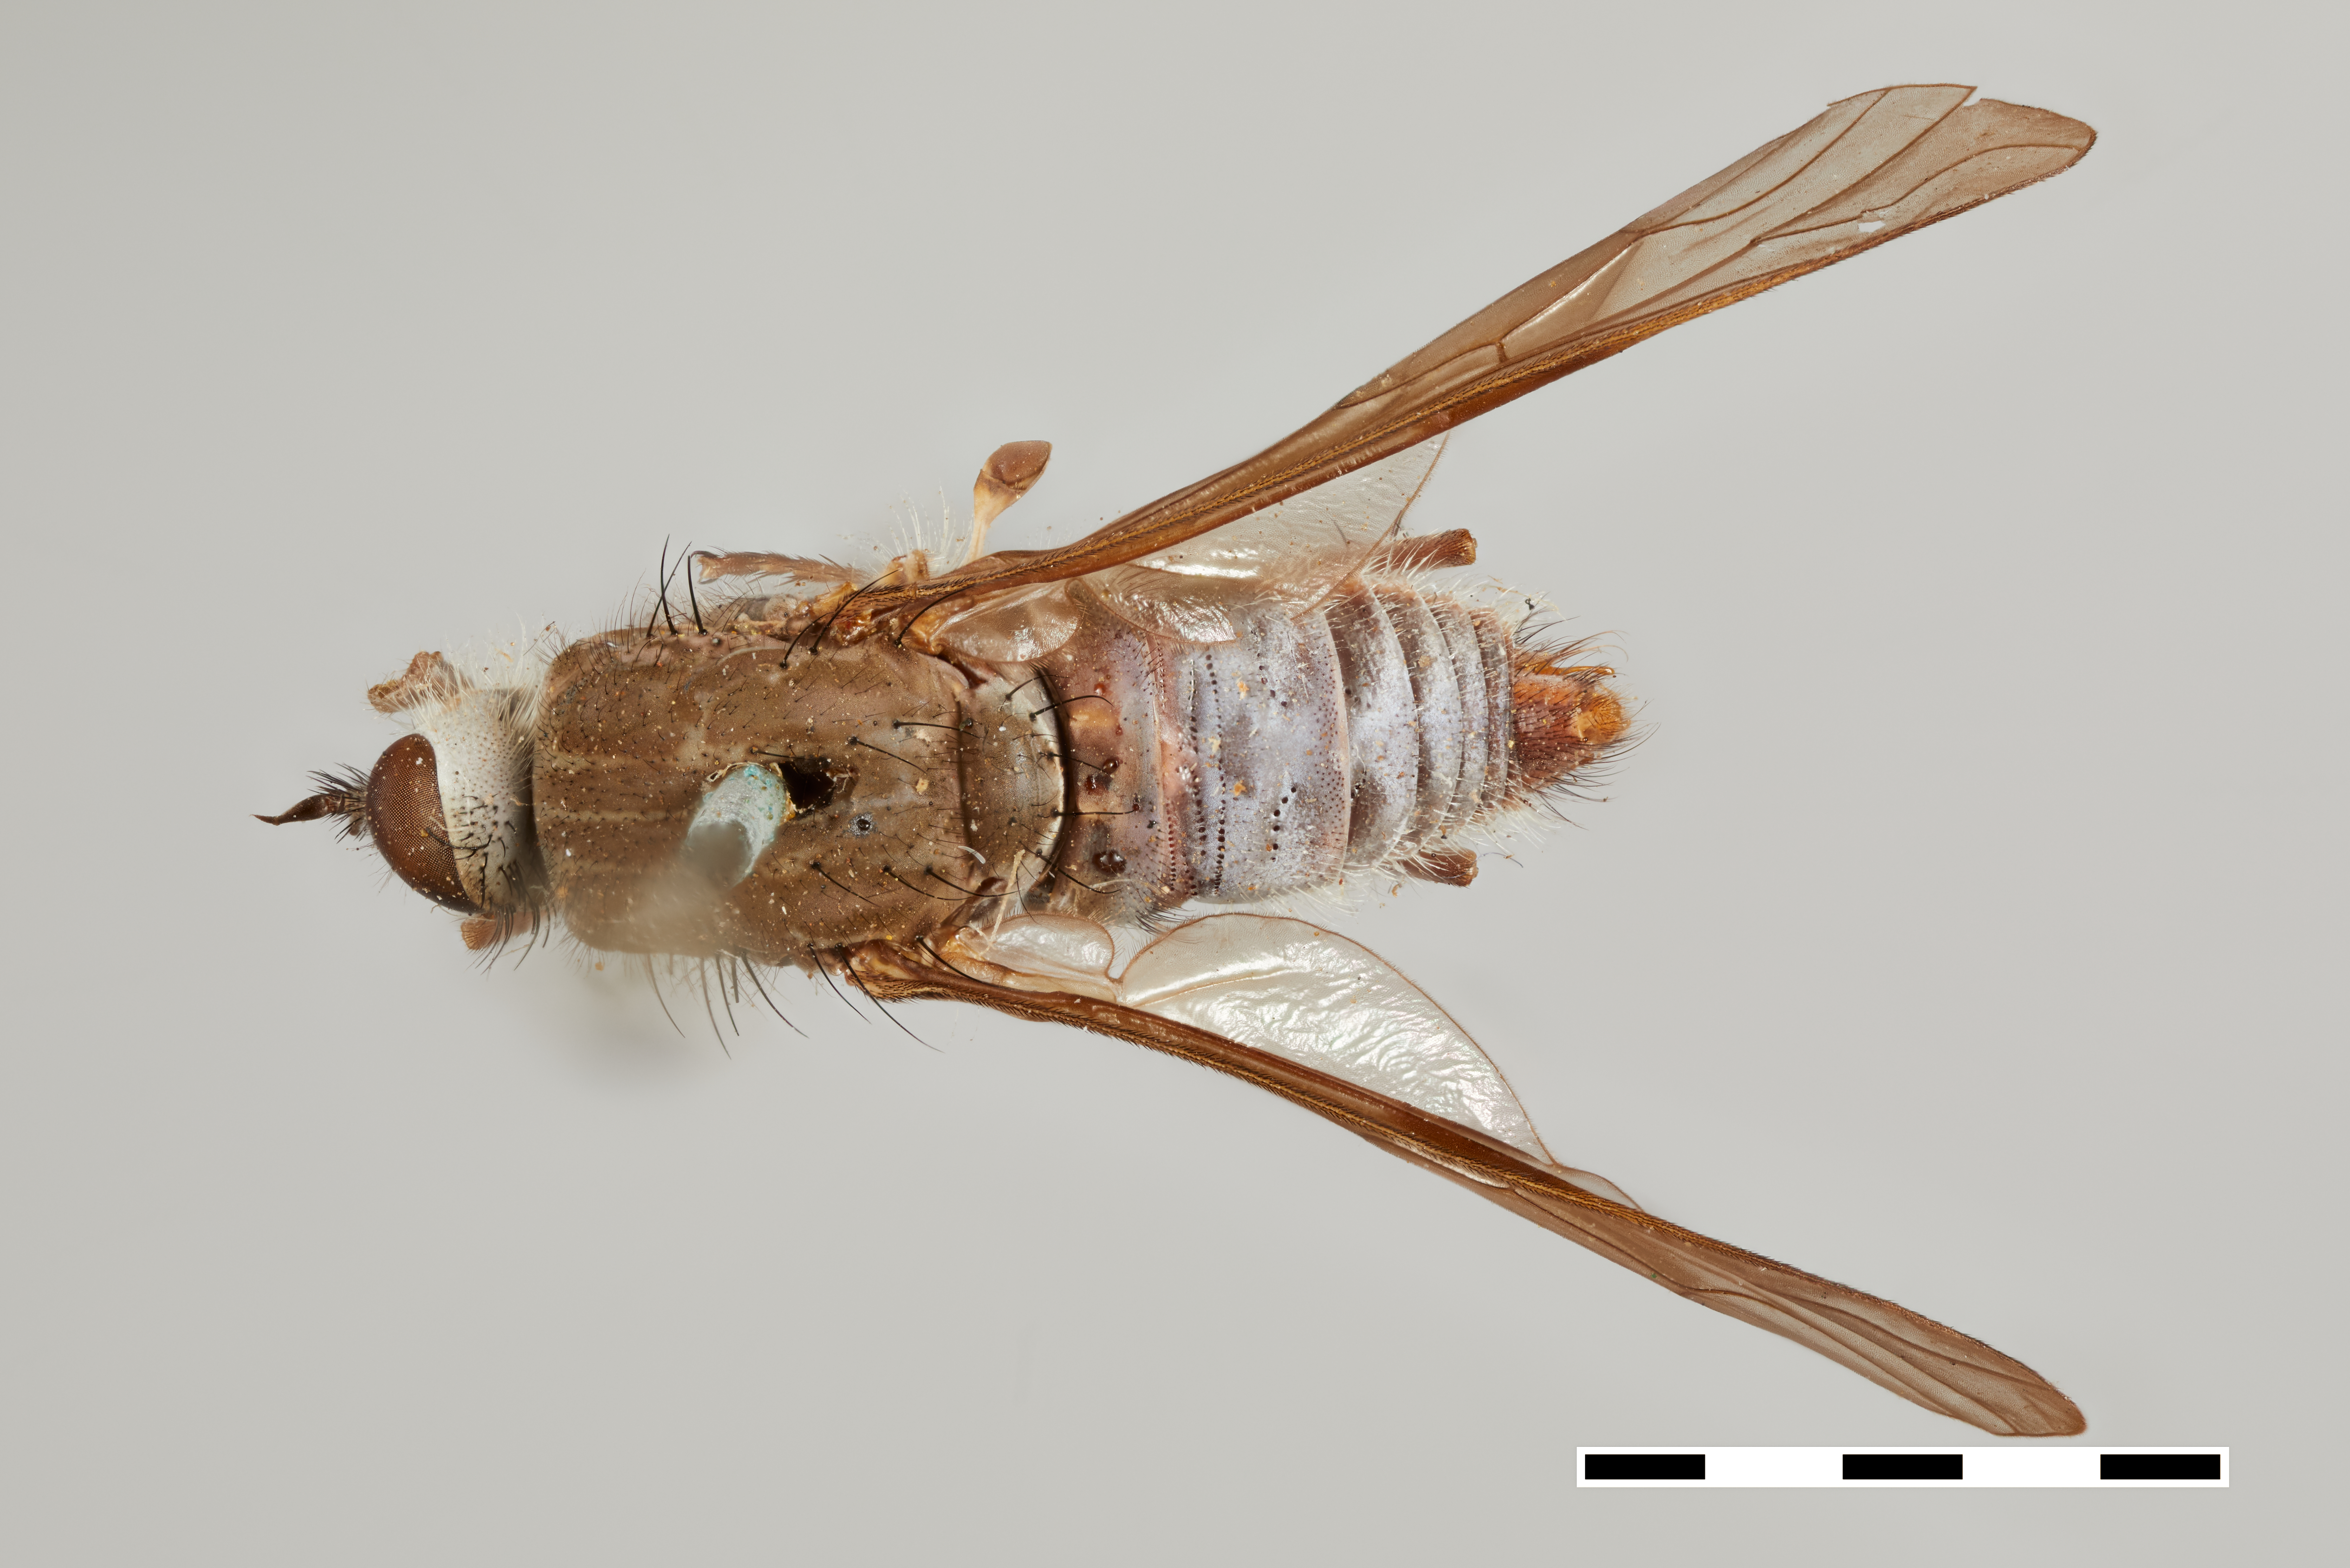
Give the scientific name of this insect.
Dialineura pallidiventris
